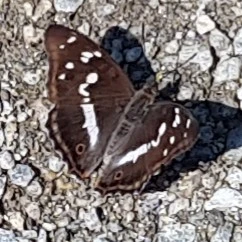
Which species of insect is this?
Apatura iris
